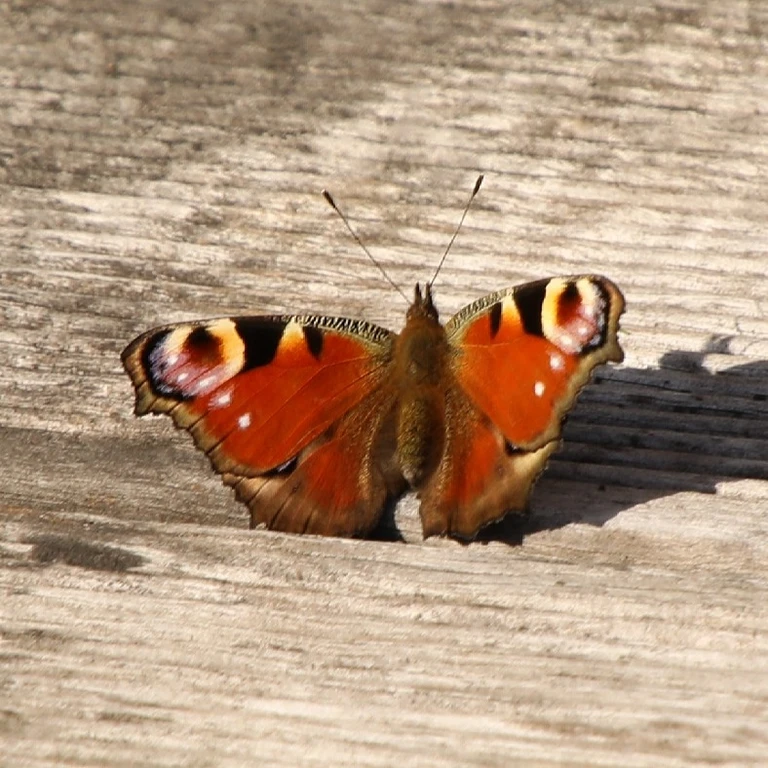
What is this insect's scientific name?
Aglais io
